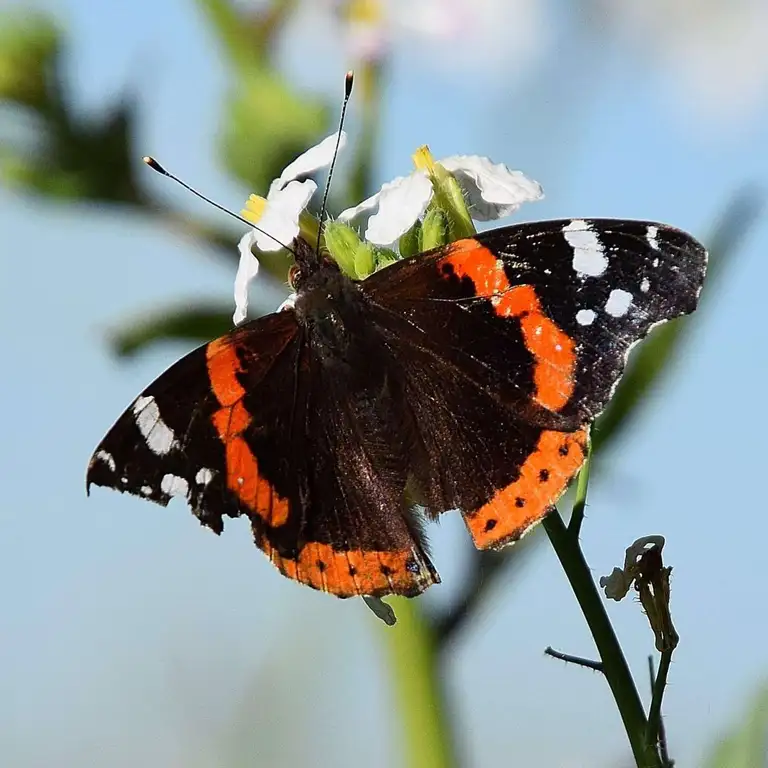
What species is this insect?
Vanessa atalanta
